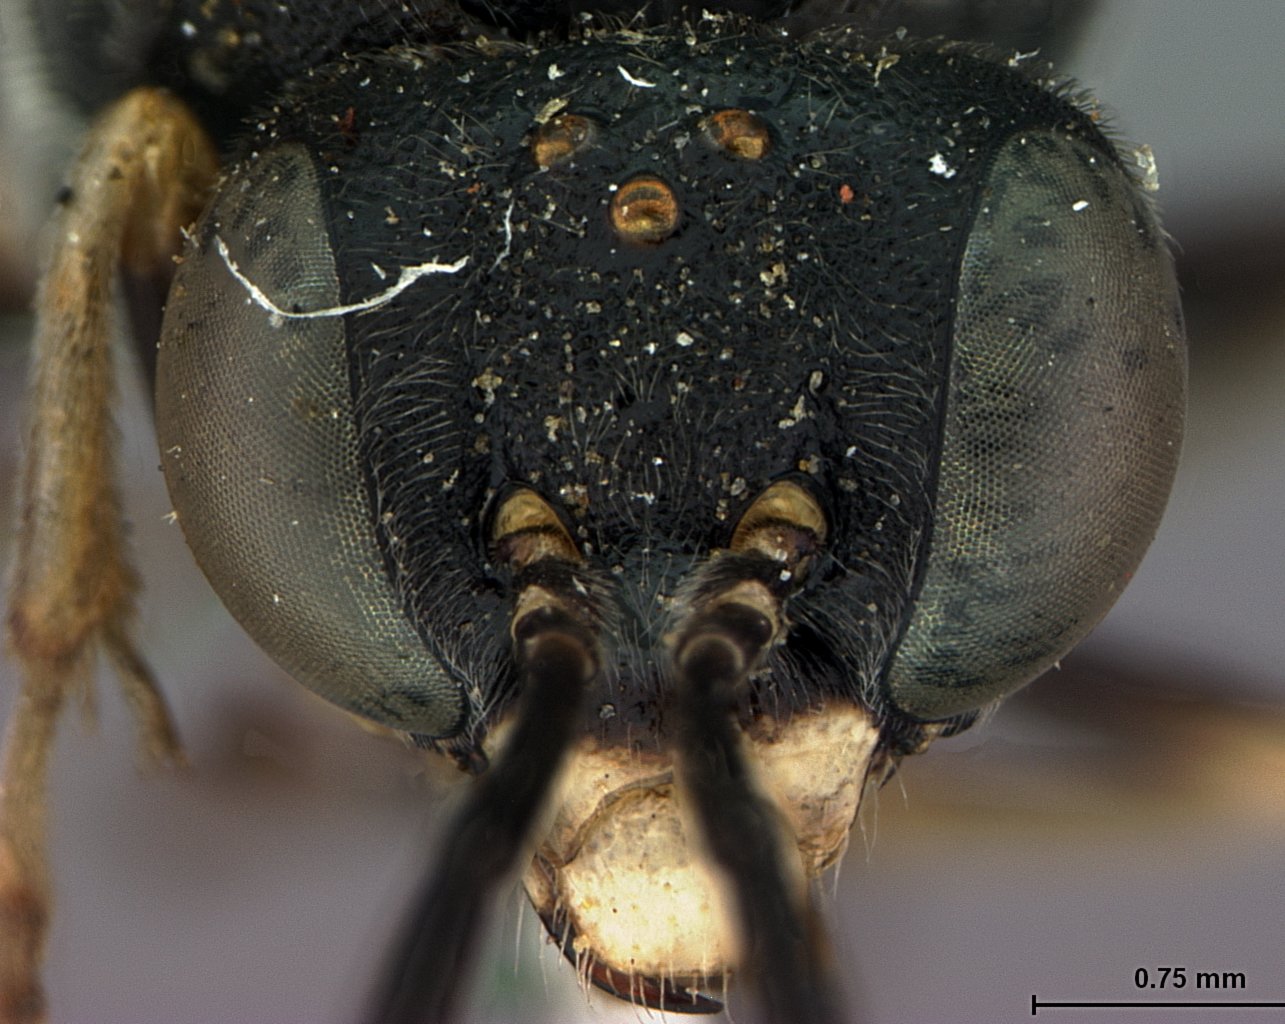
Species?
Macrophya externiformis
